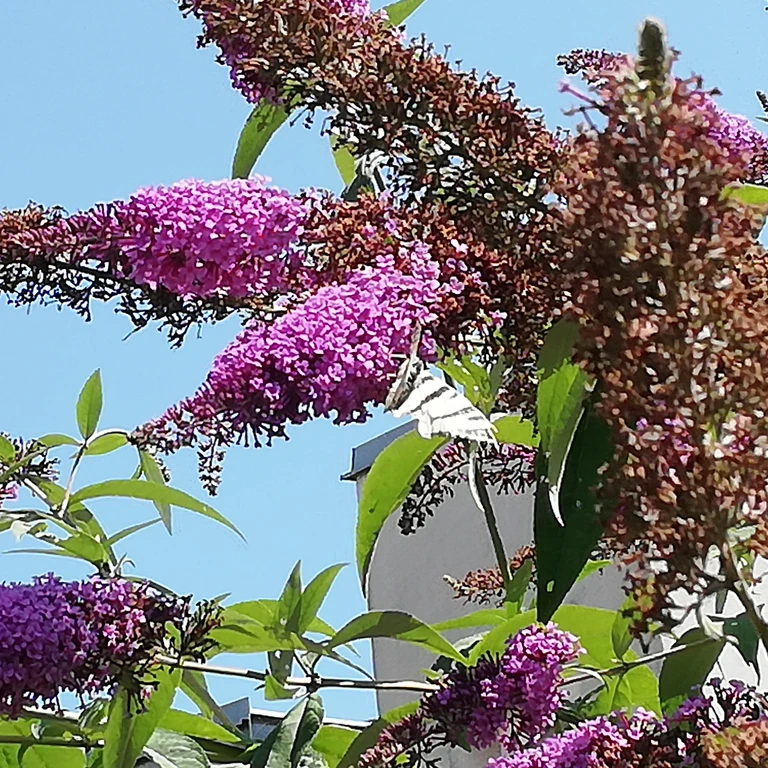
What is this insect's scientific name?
Iphiclides podalirius
